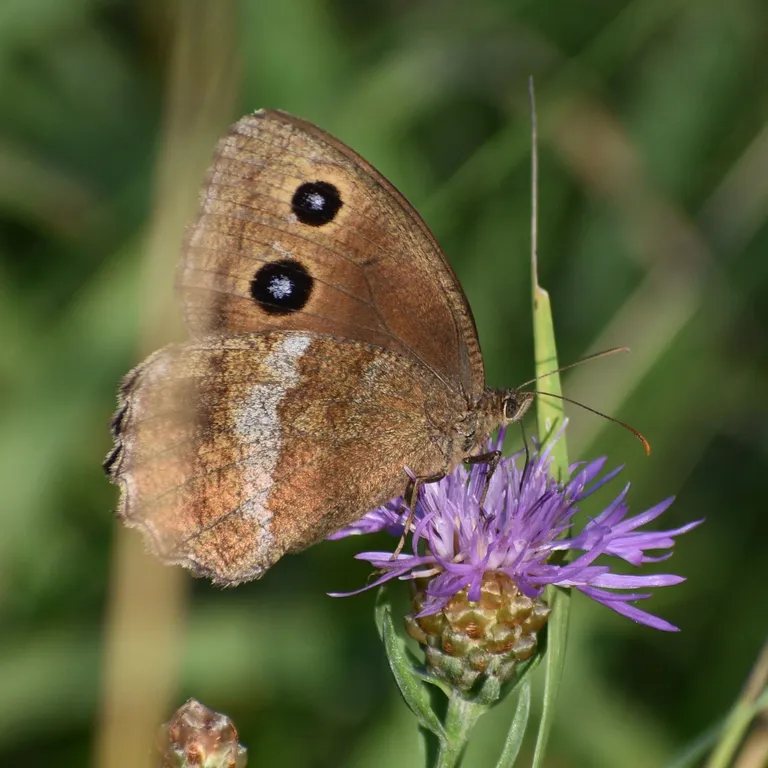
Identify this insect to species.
Minois dryas
